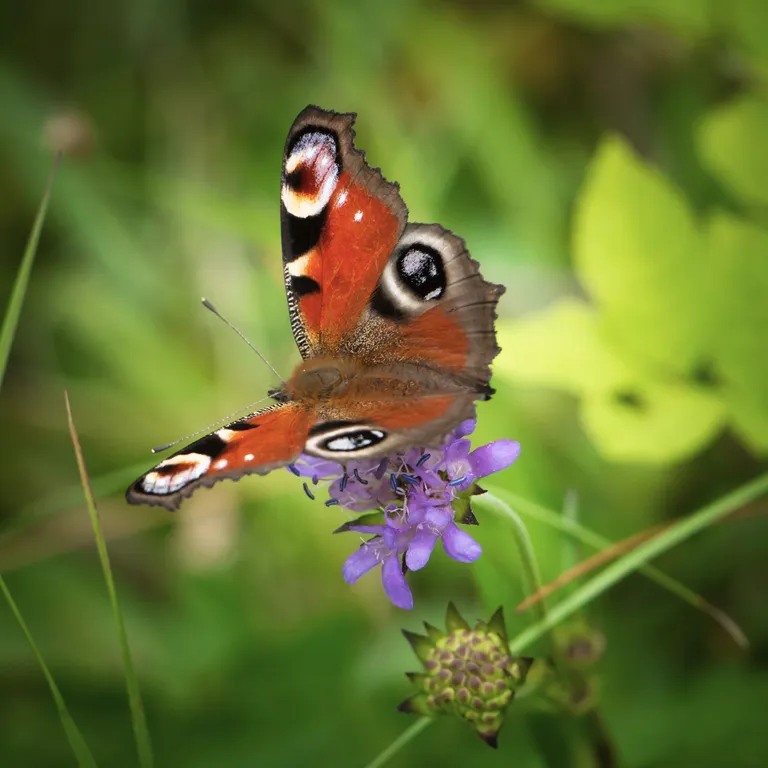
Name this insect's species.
Aglais io
